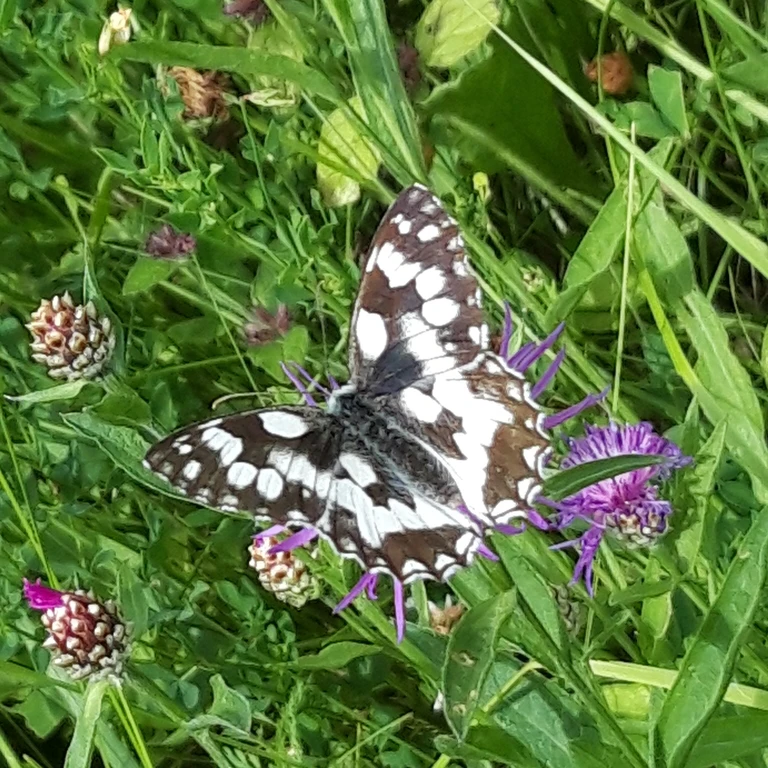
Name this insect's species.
Melanargia galathea
